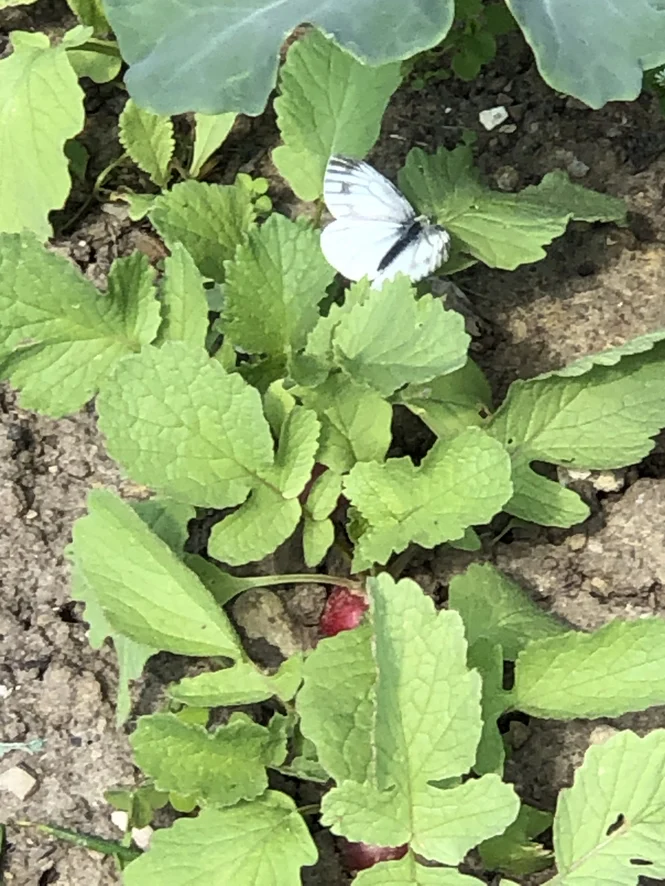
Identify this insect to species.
Pieris napi
